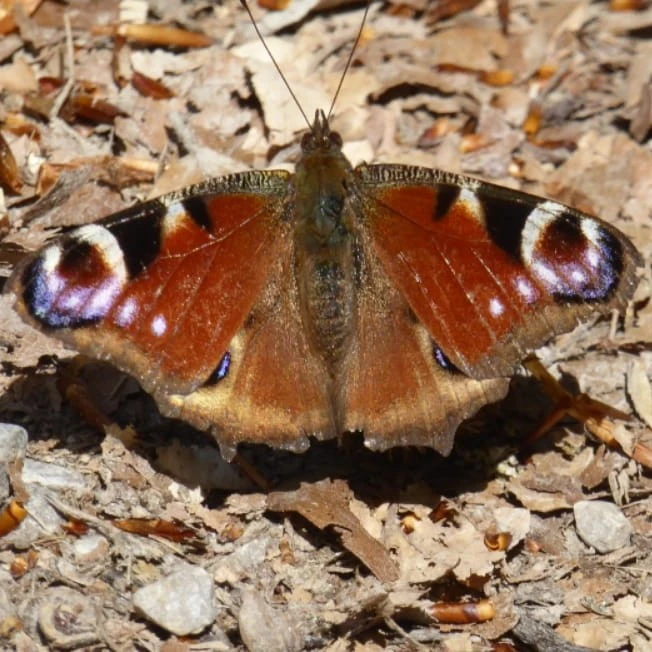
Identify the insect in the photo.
Aglais io
